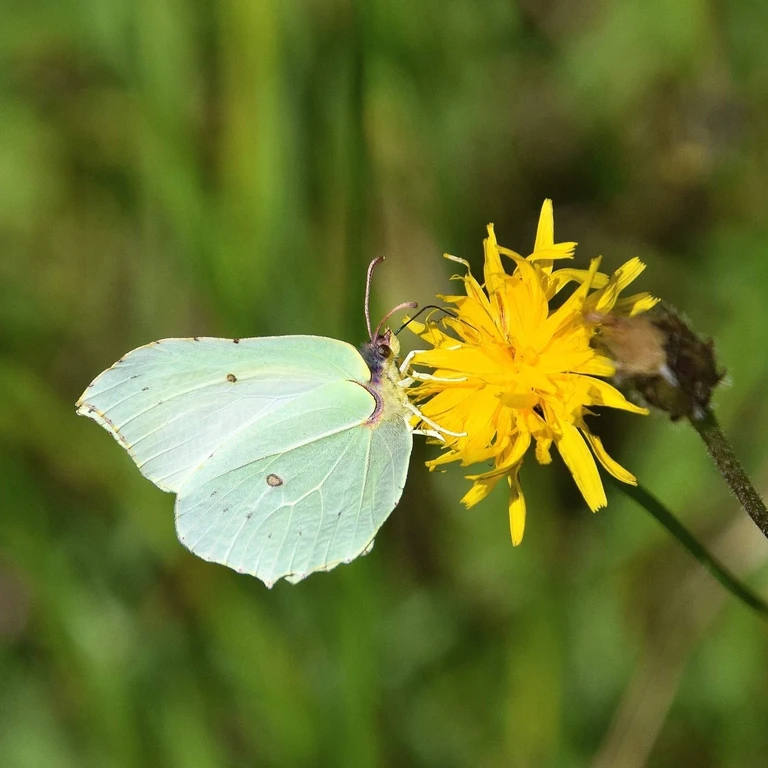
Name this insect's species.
Gonepteryx rhamni
